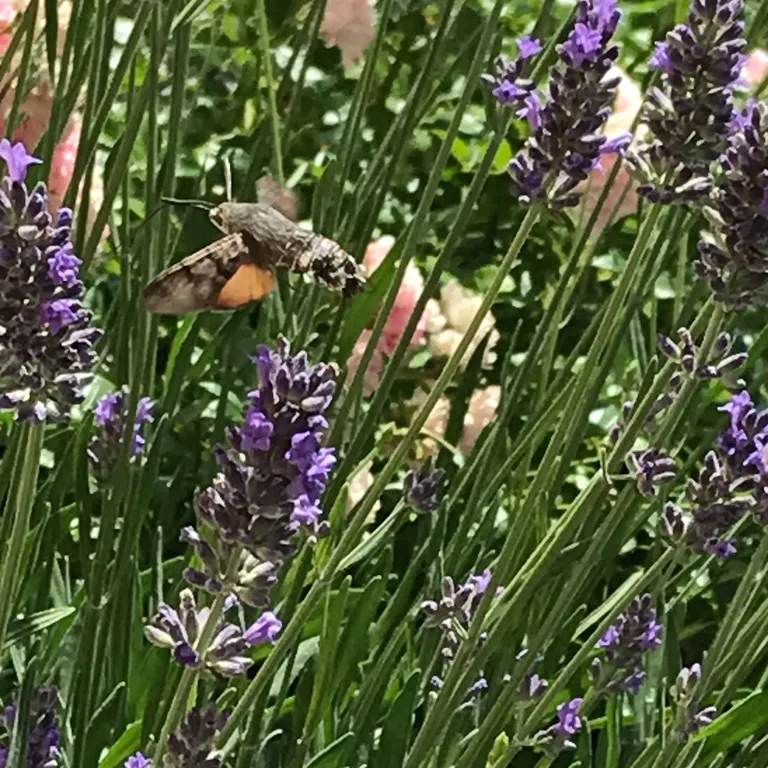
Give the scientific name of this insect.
Macroglossum stellatarum
